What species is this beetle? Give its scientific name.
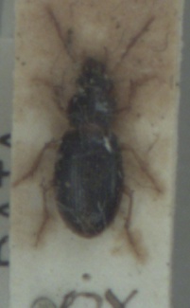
Bradycellus sharpi
